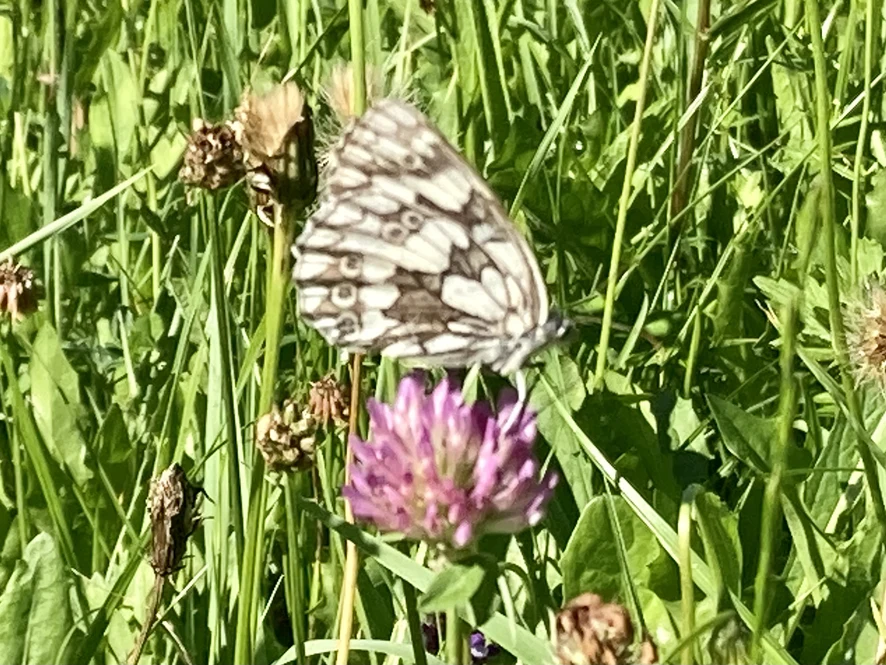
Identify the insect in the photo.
Melanargia galathea
